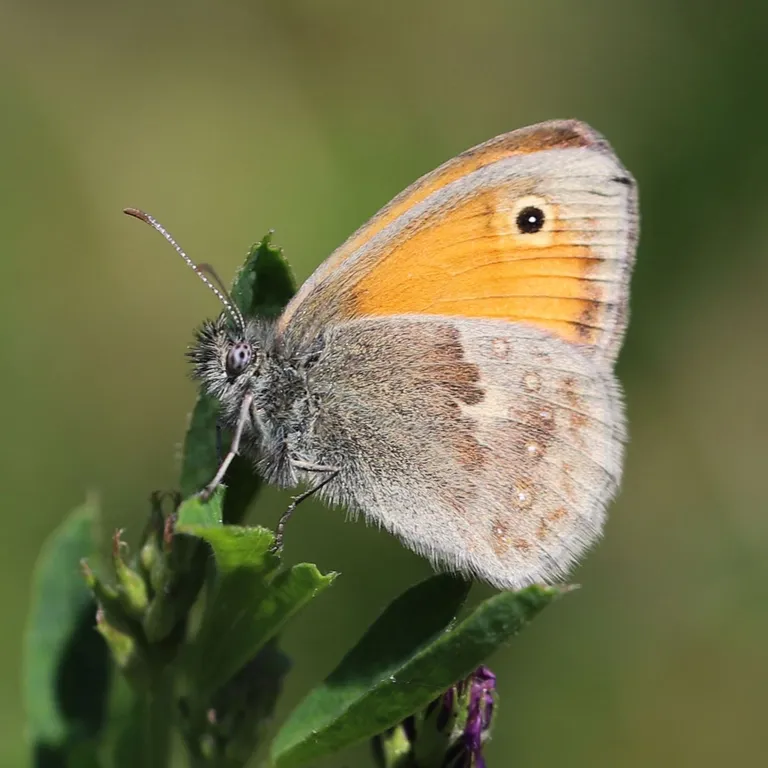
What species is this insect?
Coenonympha pamphilus
